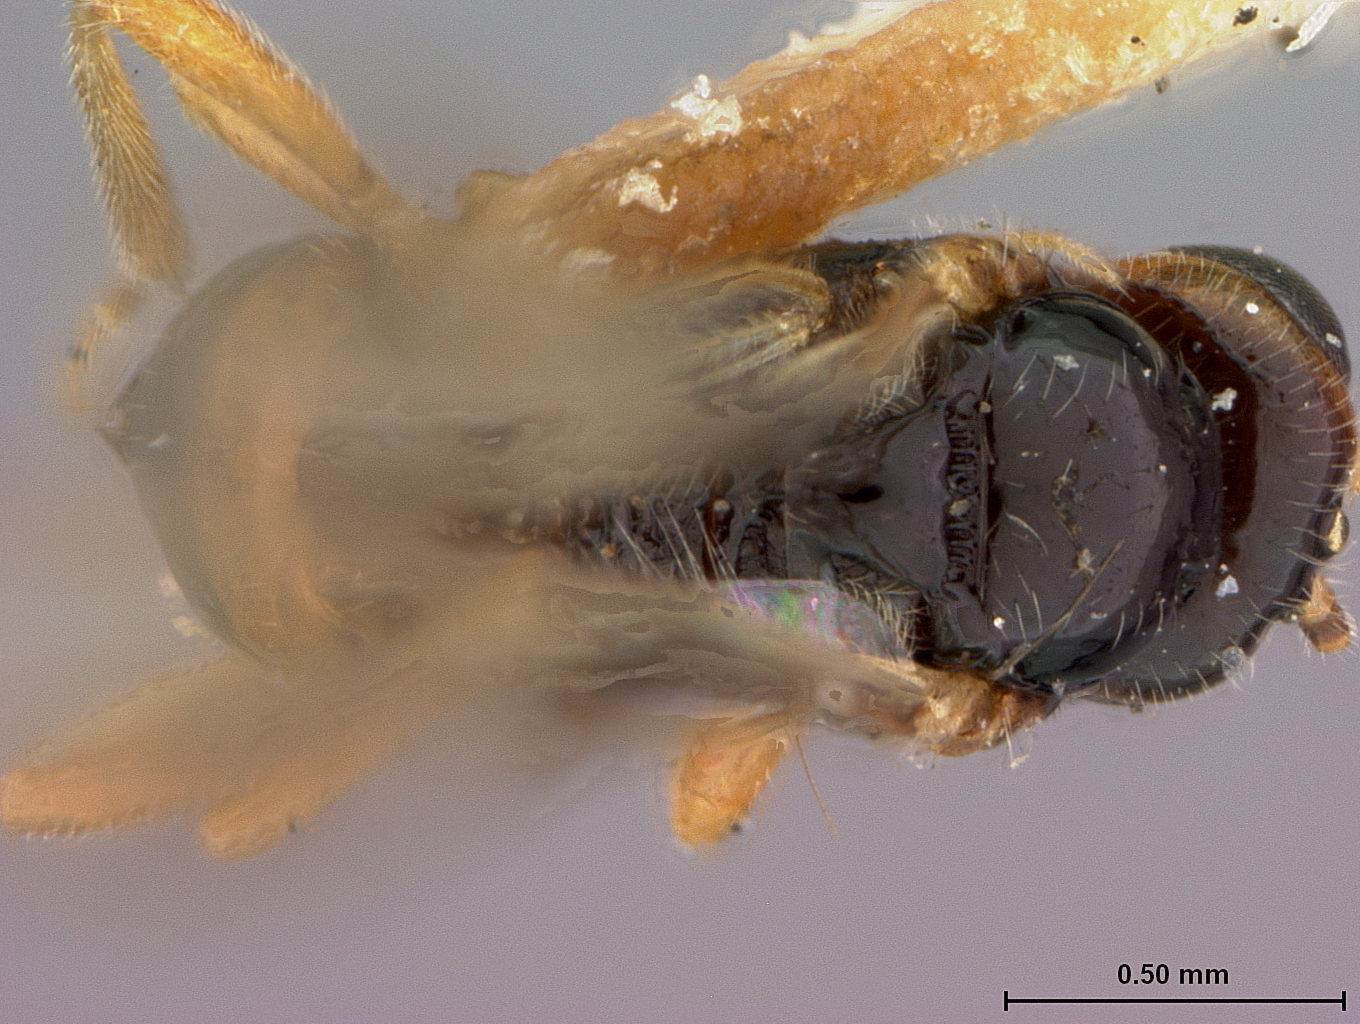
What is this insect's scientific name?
Opius globiformis
